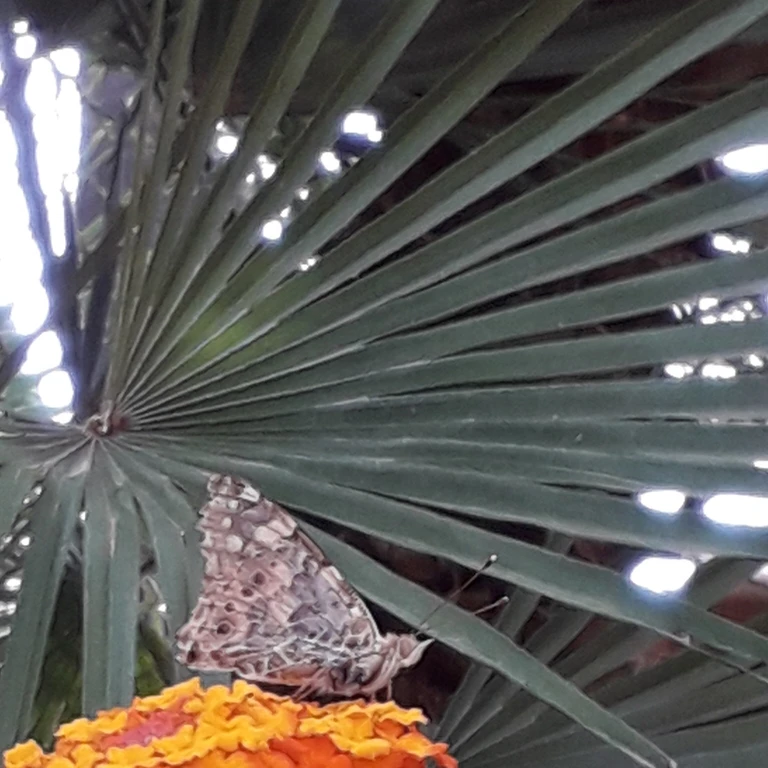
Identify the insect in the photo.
Vanessa cardui
